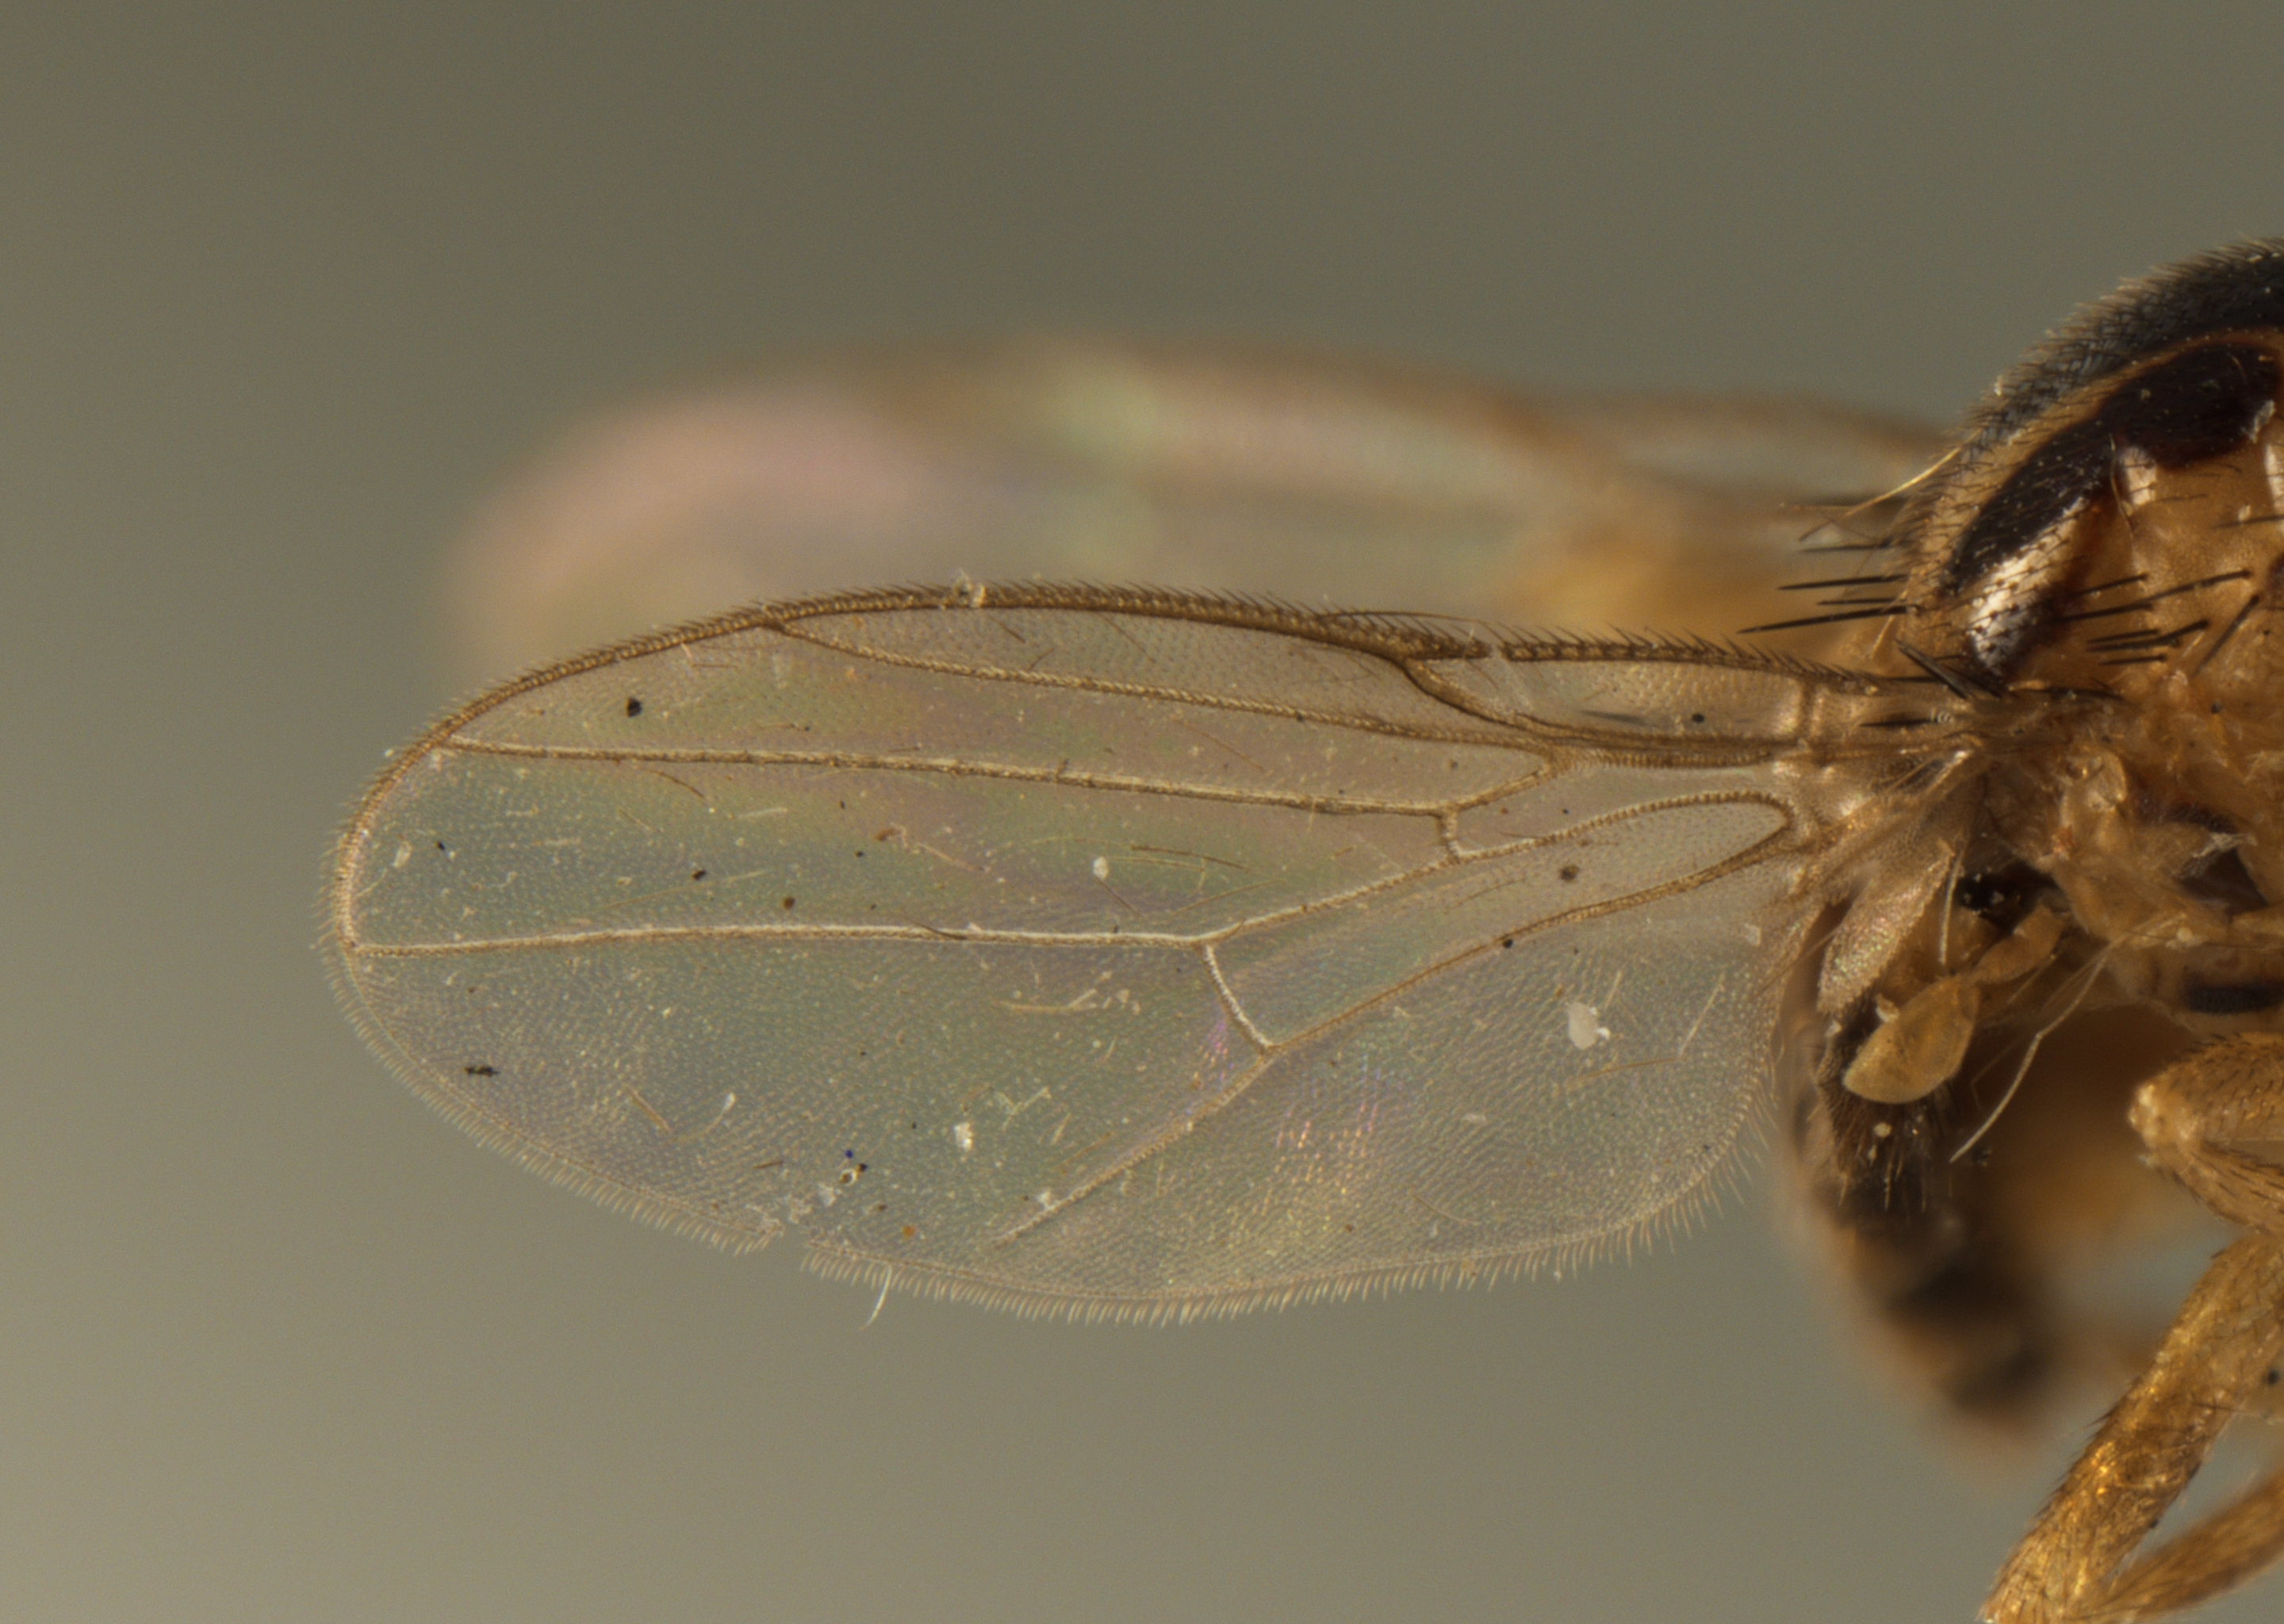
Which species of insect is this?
Eugaurax pleuralis
